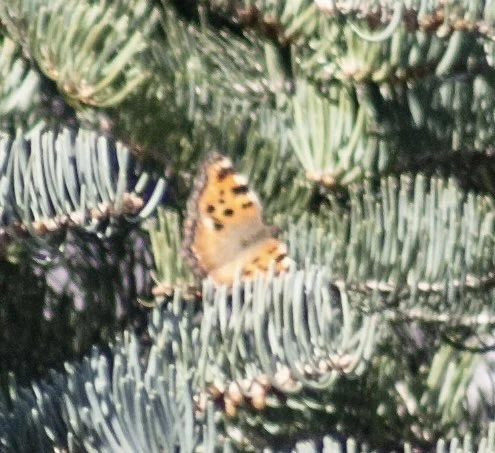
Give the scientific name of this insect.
Nymphalis polychloros
